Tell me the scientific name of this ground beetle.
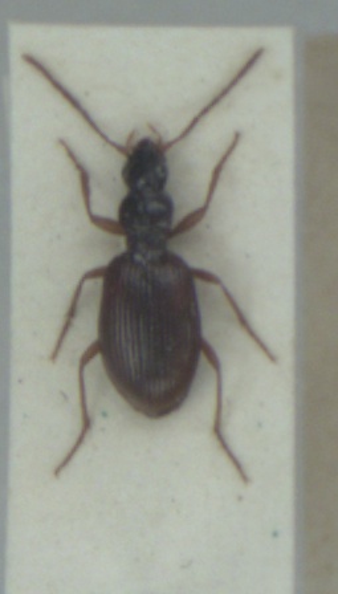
Oxypselaphus obscurus
